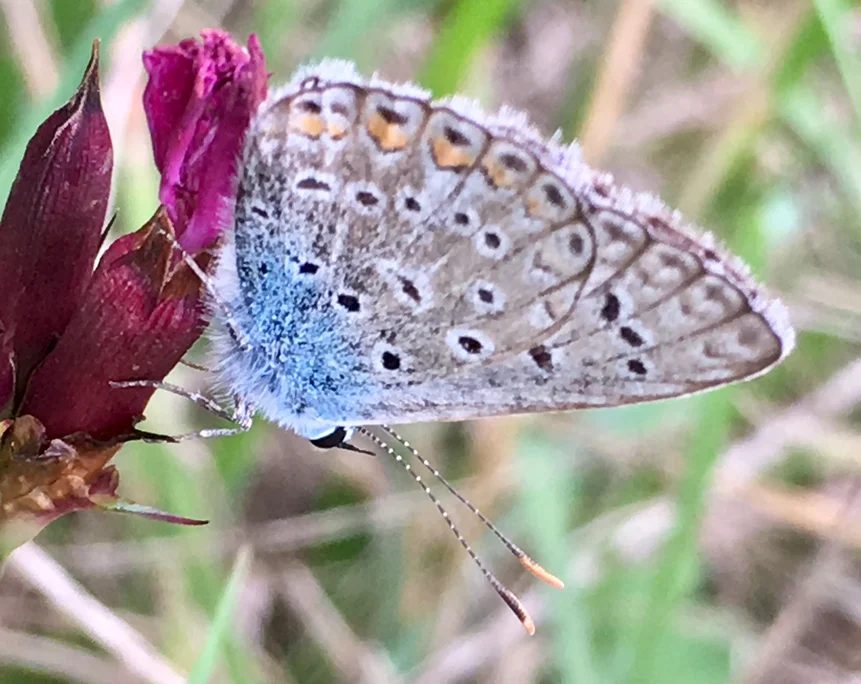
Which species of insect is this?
Polyommatus icarus
